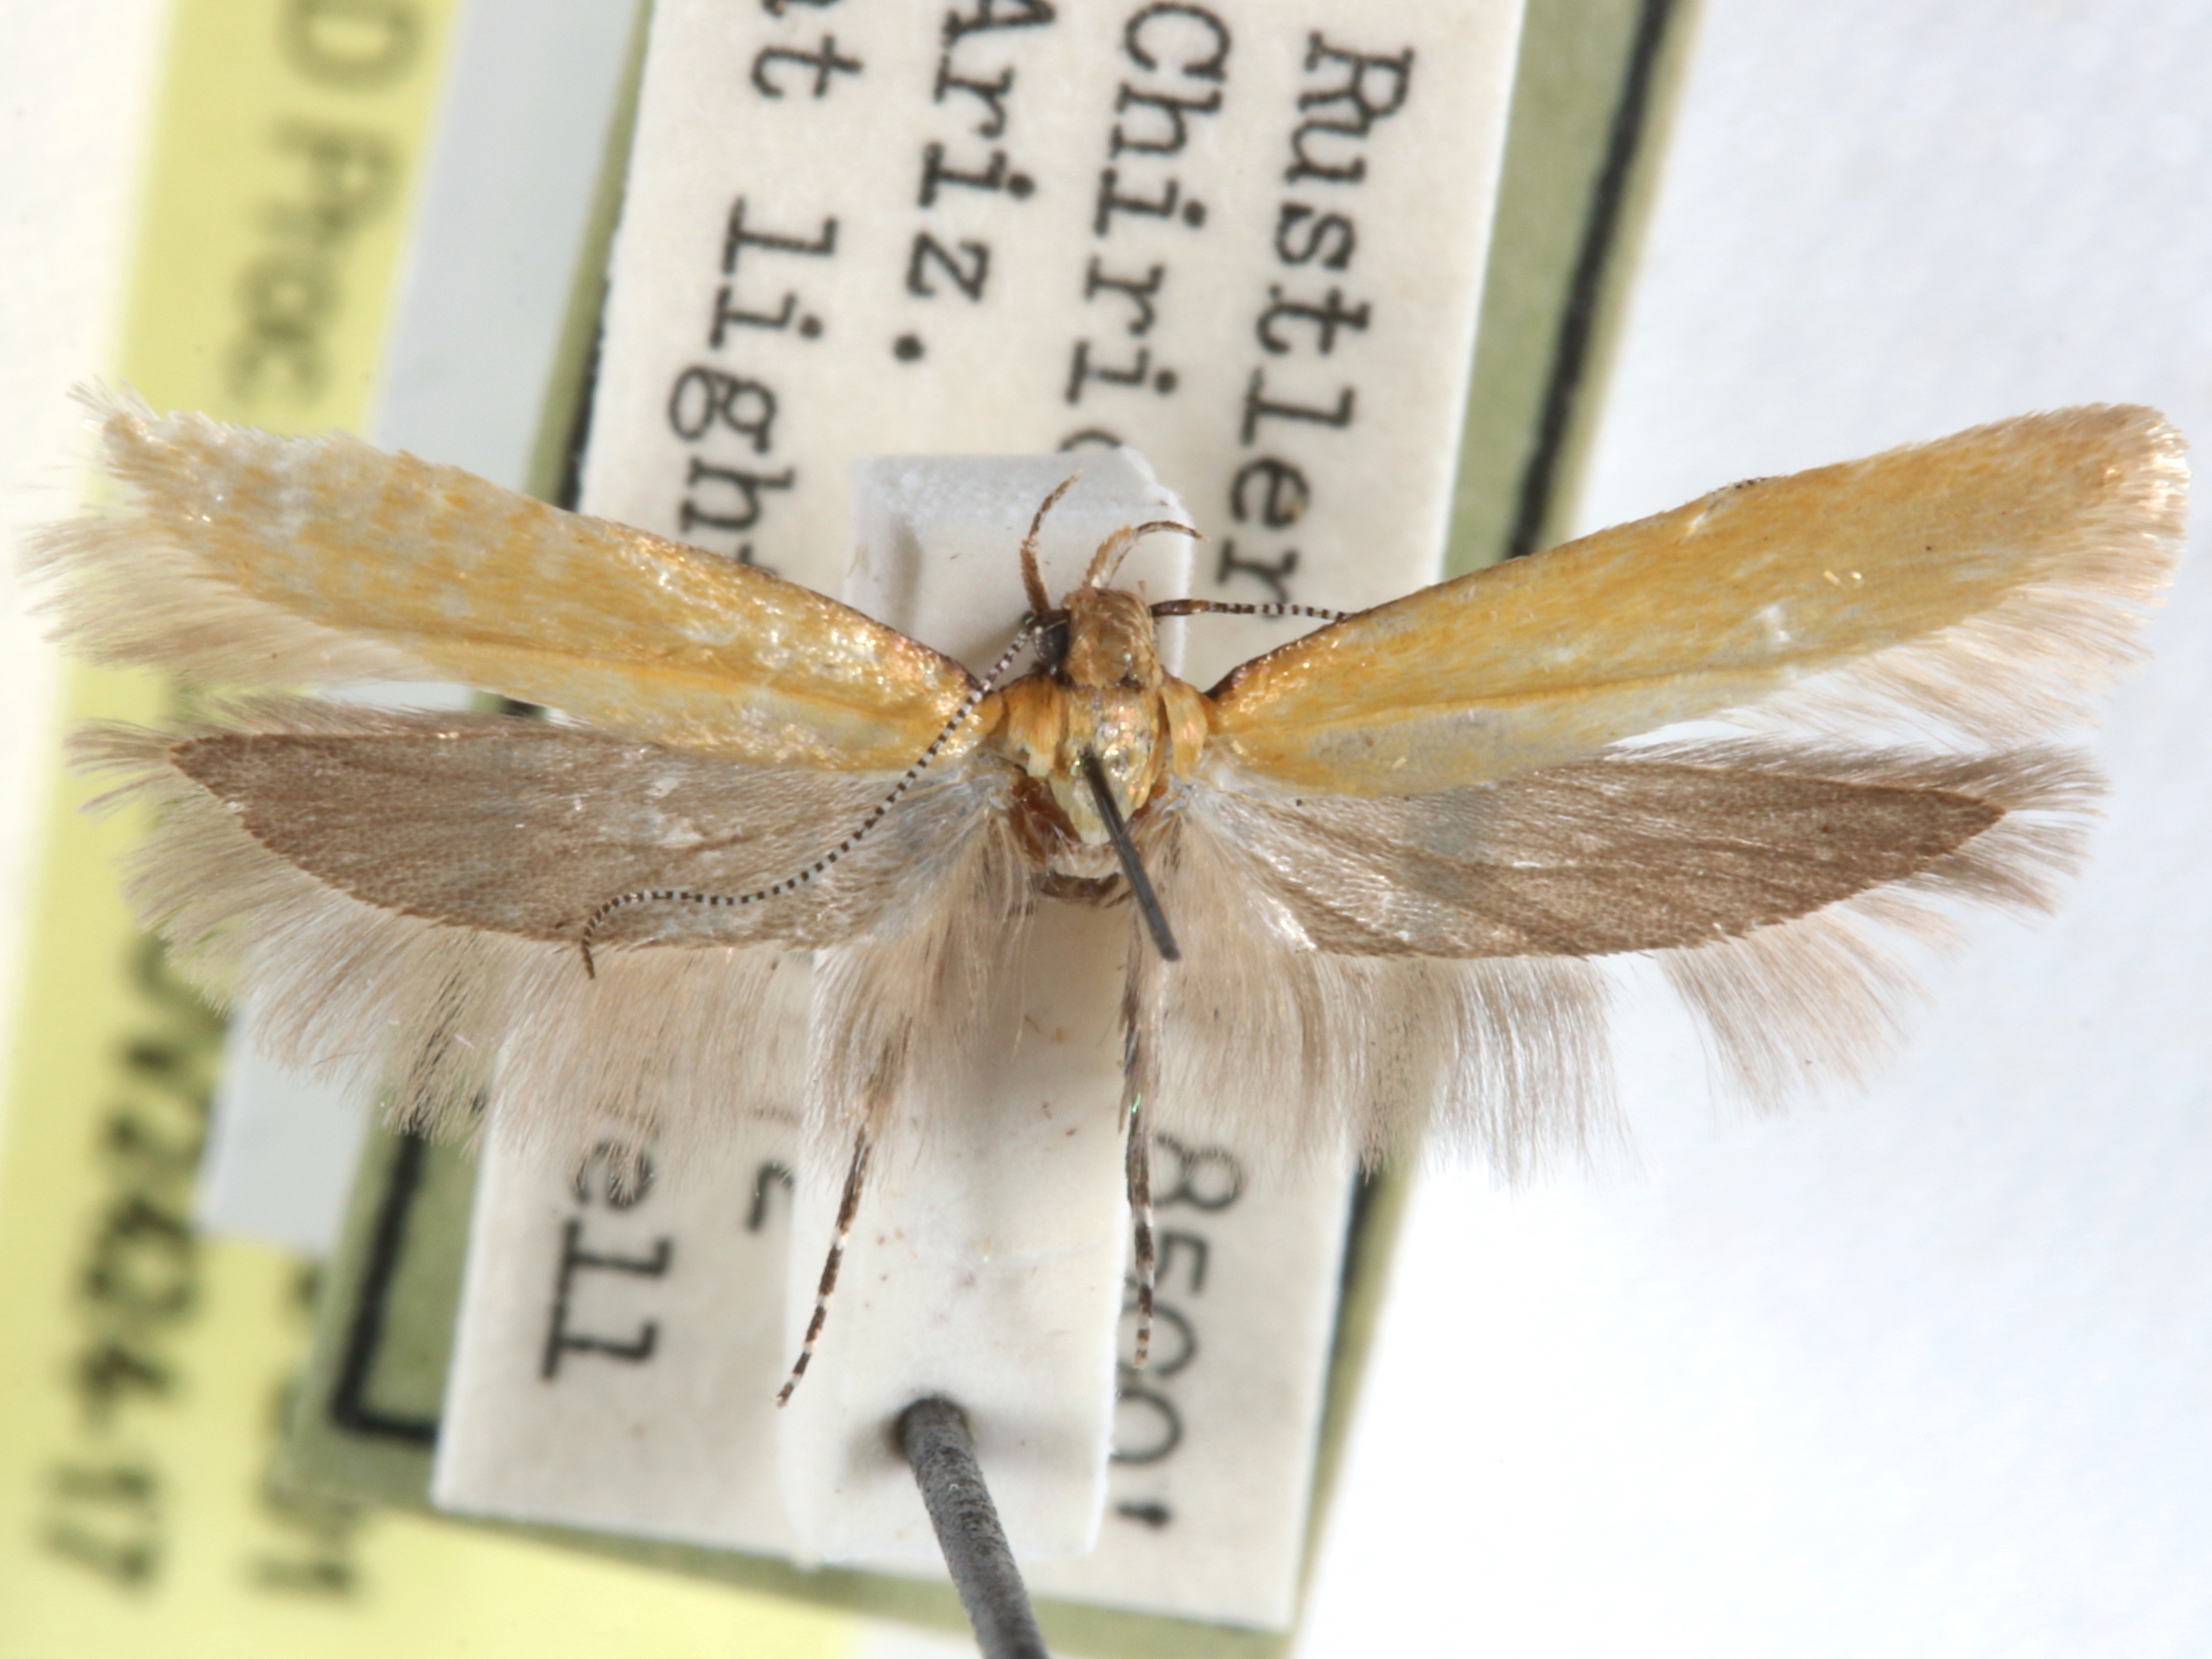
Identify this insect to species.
Chionodes luror
